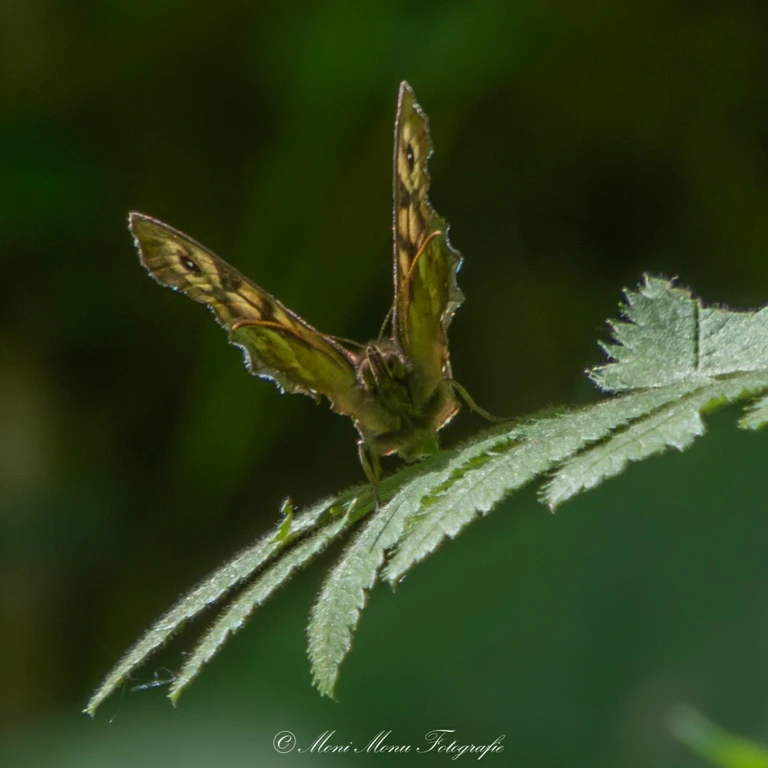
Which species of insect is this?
Pararge aegeria
